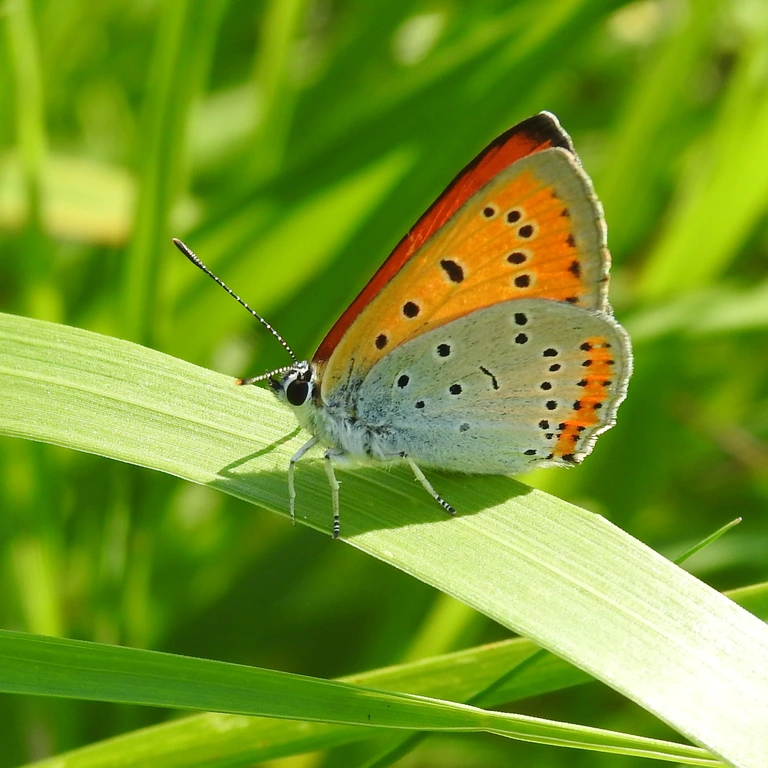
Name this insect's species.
Lycaena dispar
